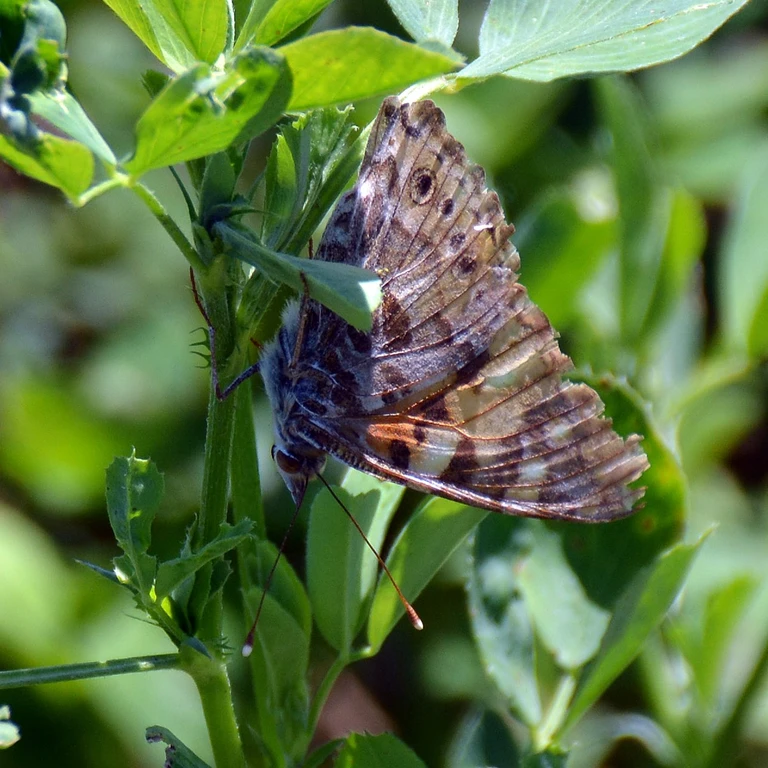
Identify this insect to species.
Vanessa cardui
